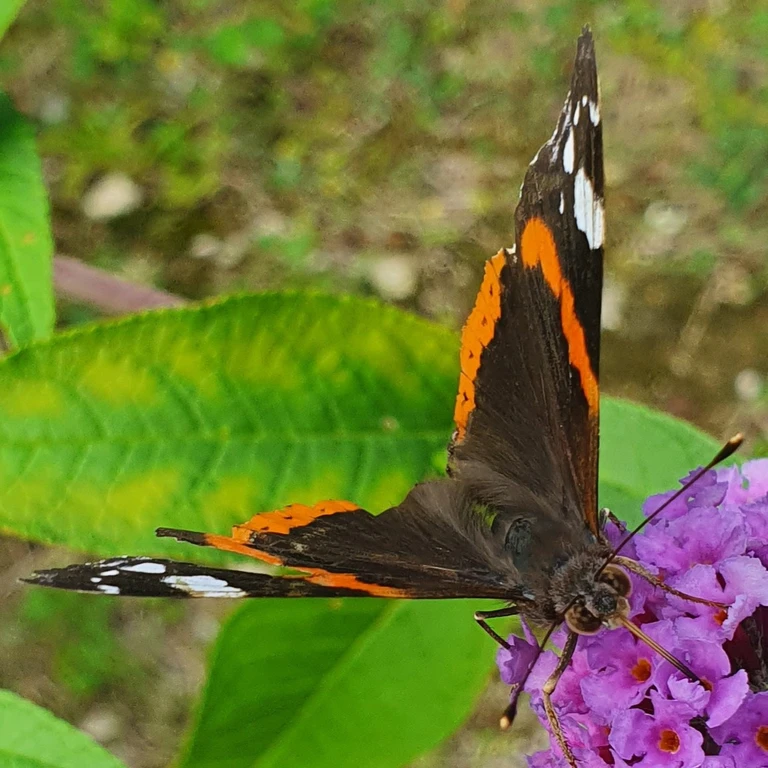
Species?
Vanessa atalanta
